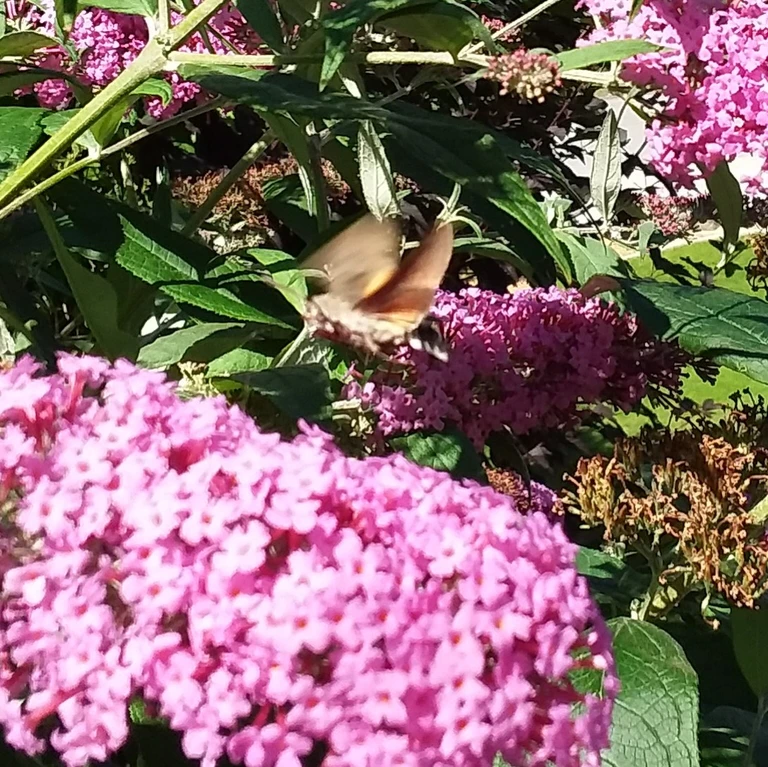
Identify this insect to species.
Macroglossum stellatarum
